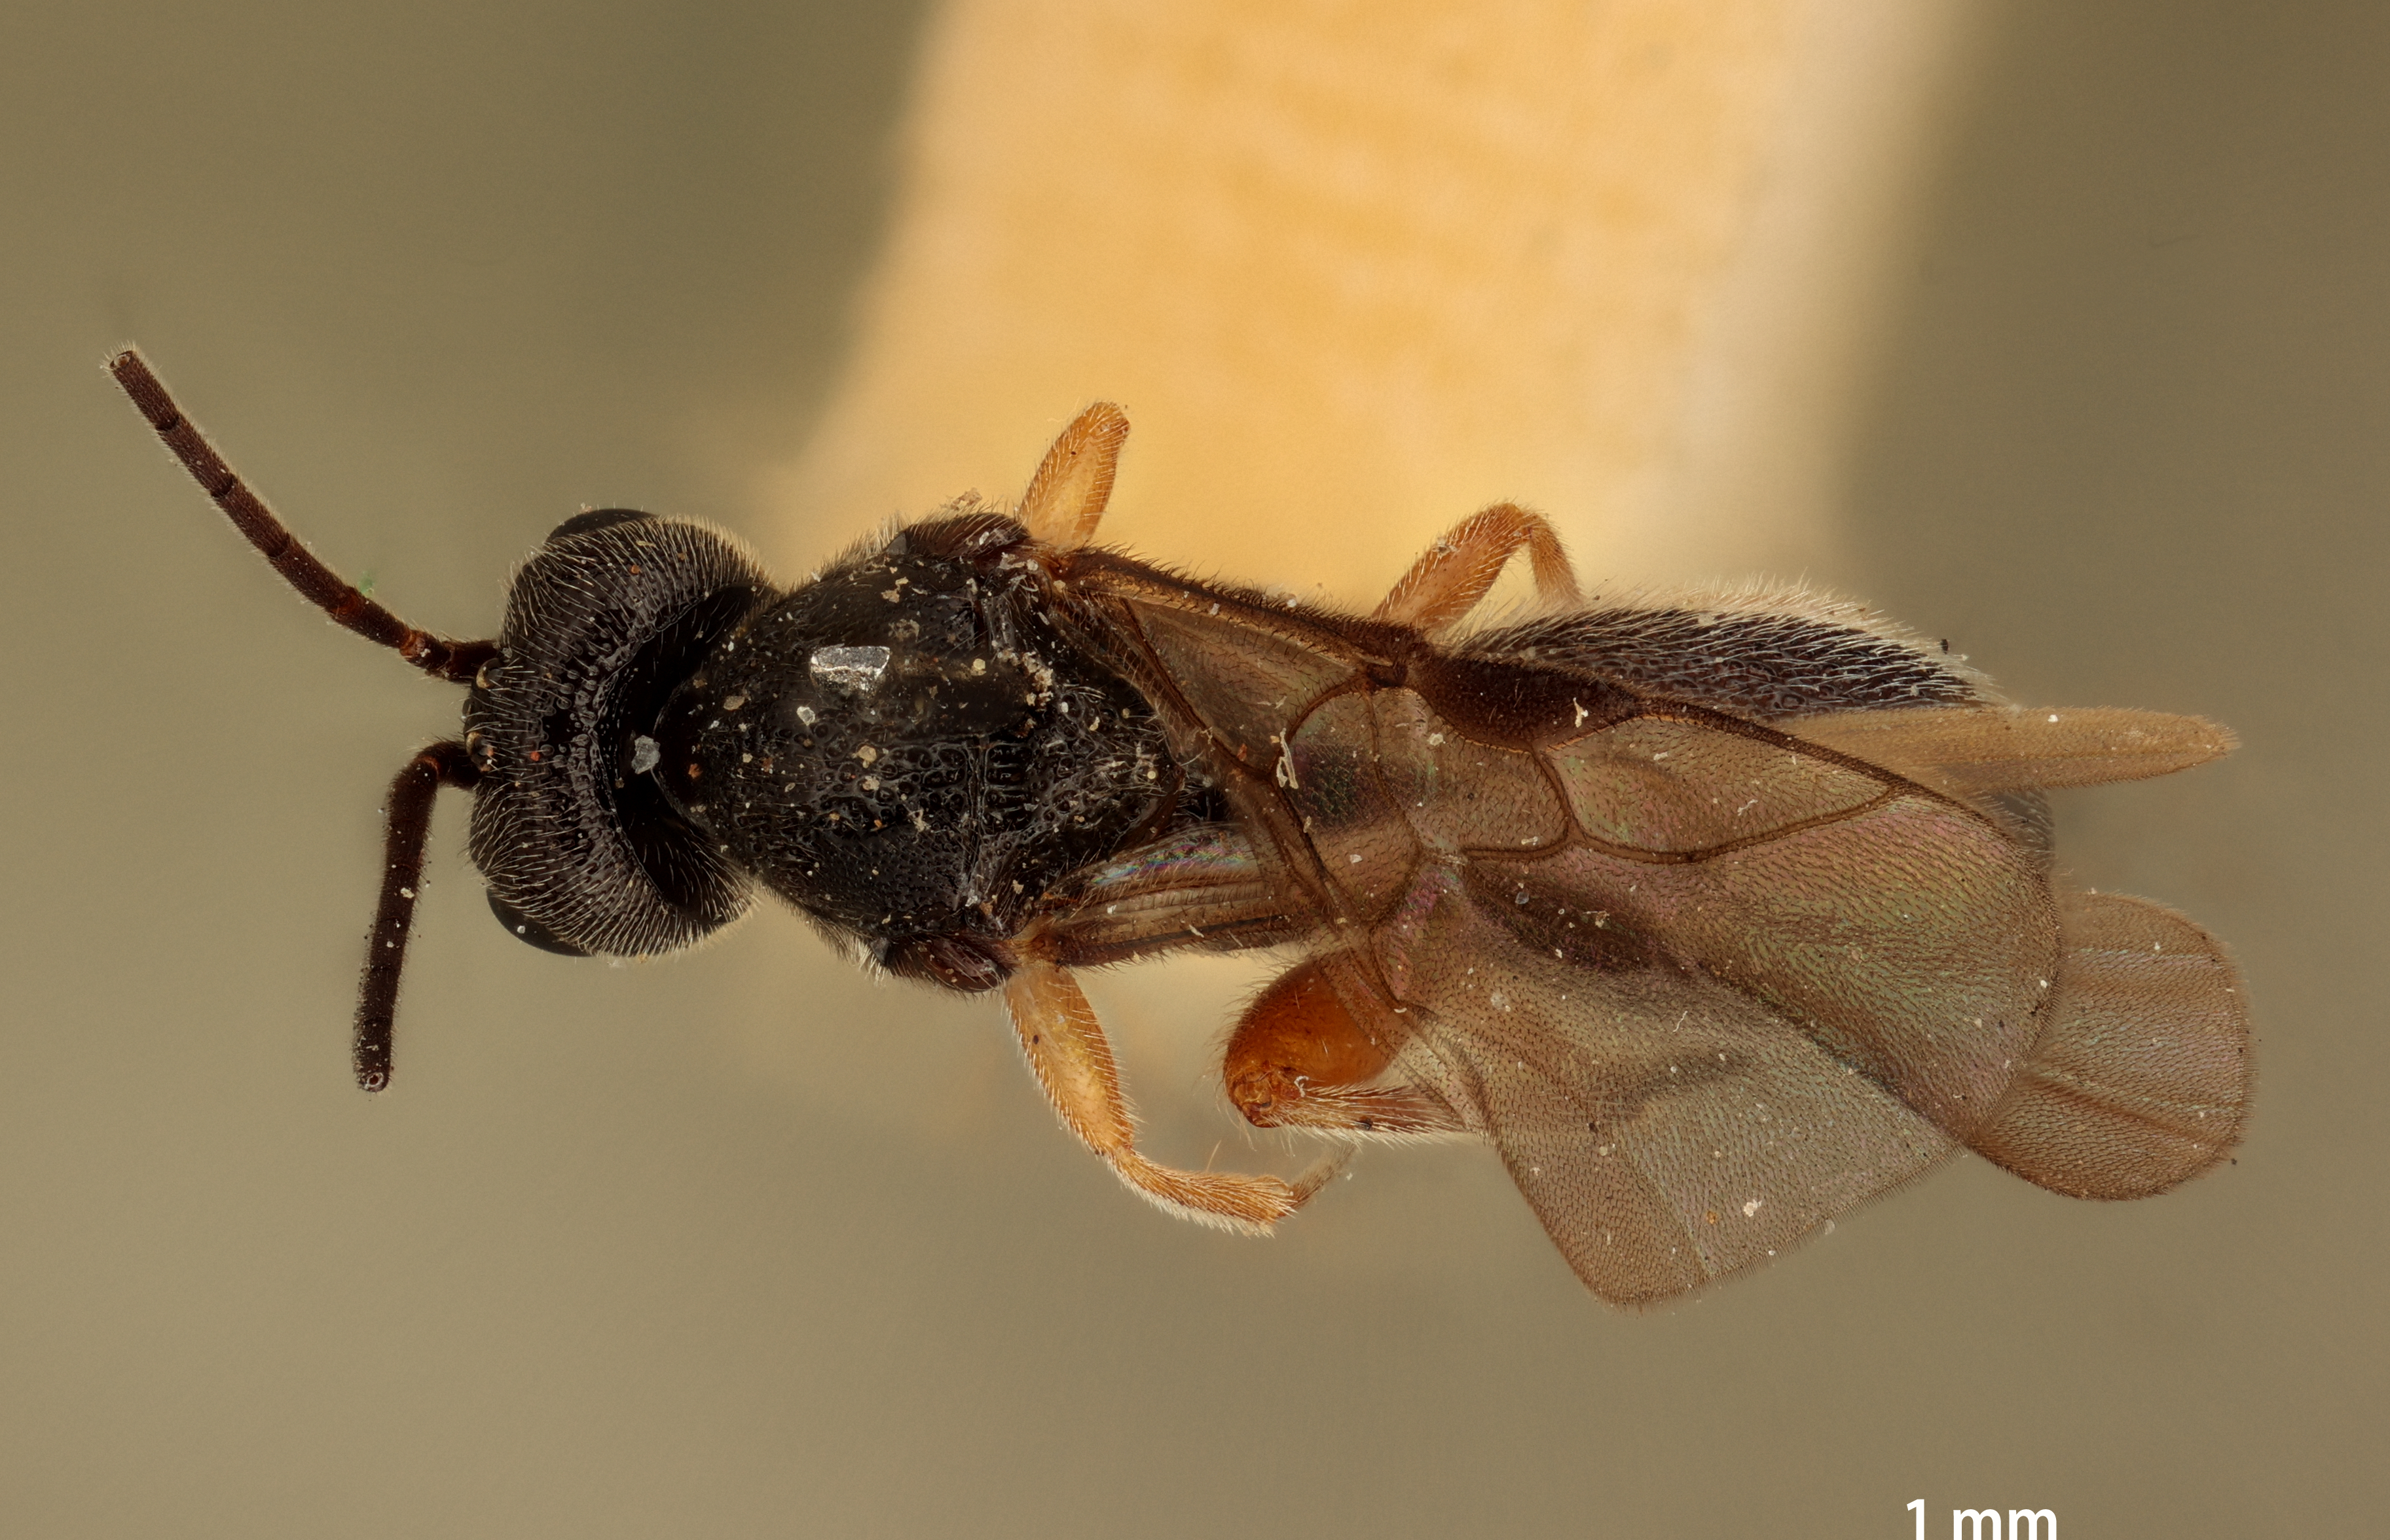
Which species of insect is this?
Urosigalphus punctifrons
